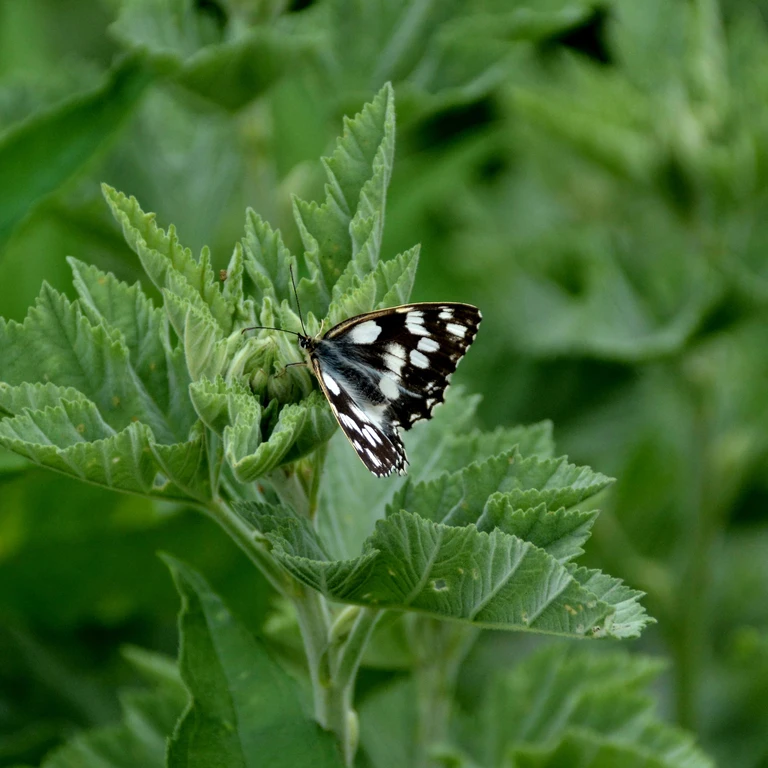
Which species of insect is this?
Melanargia galathea
